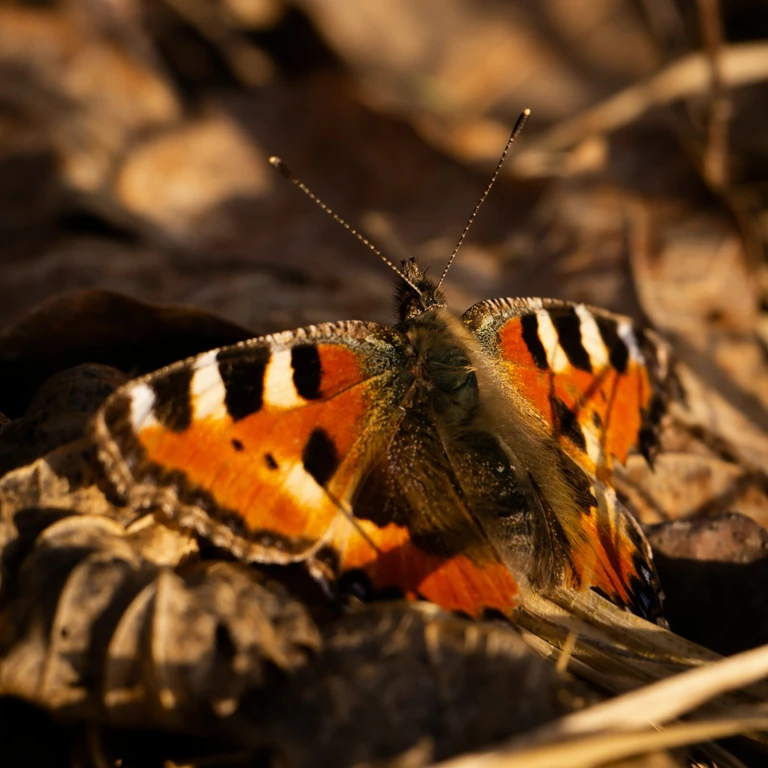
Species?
Aglais urticae
